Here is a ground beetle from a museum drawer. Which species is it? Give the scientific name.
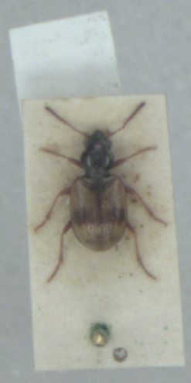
Bembidion pallidipenne
